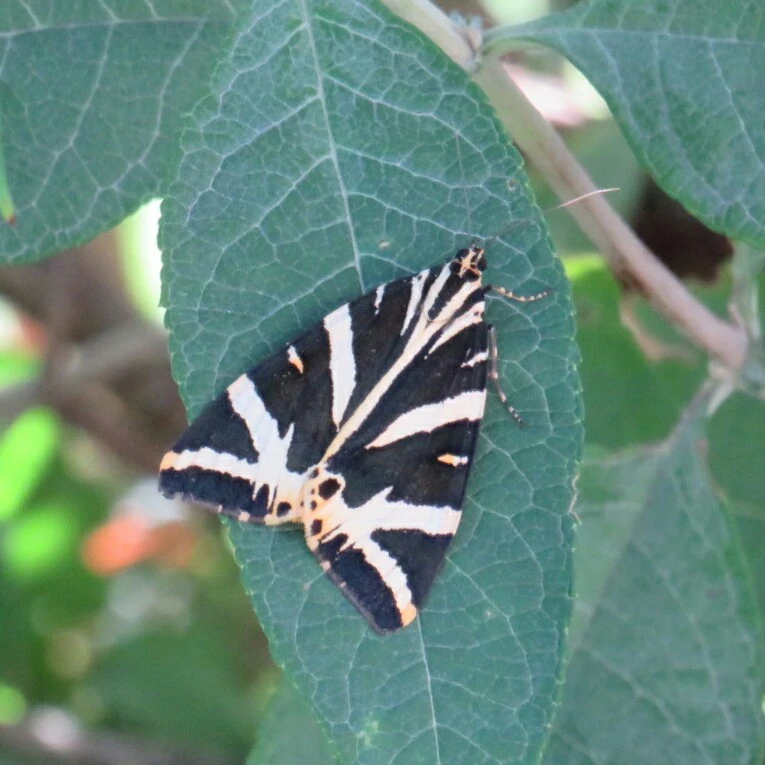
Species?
Euplagia quadripunctaria
